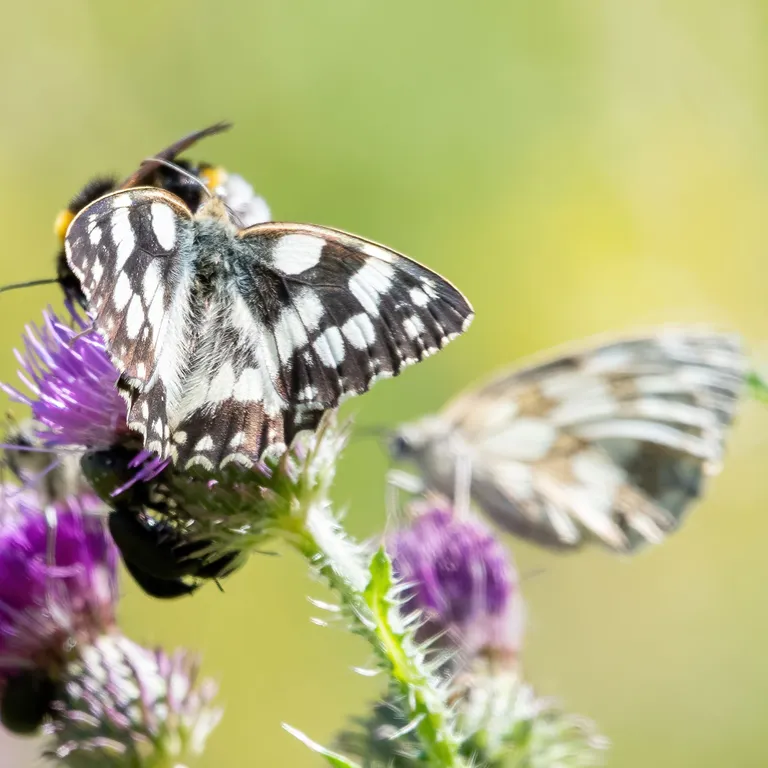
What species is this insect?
Melanargia galathea
